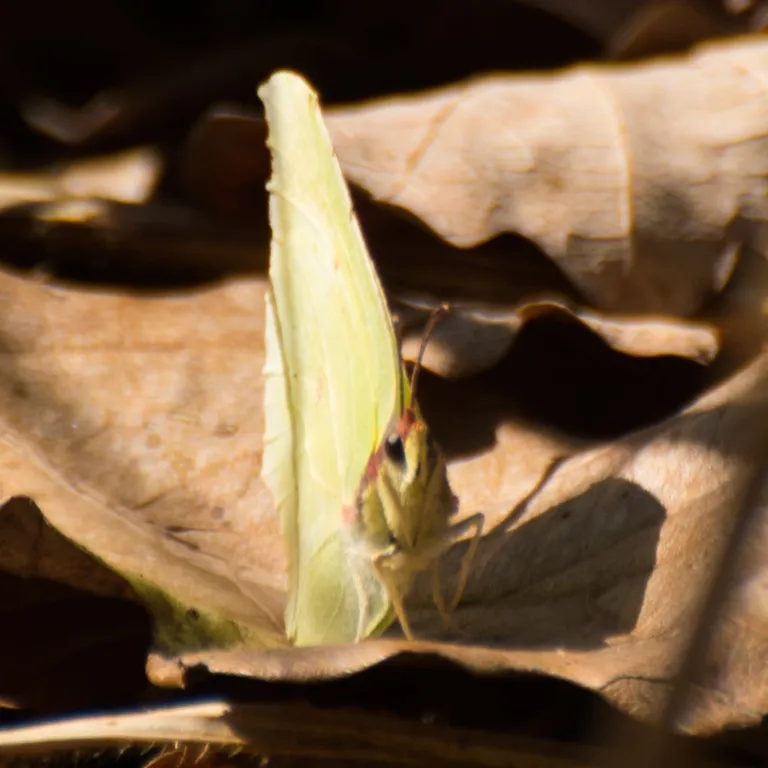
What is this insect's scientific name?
Gonepteryx rhamni
